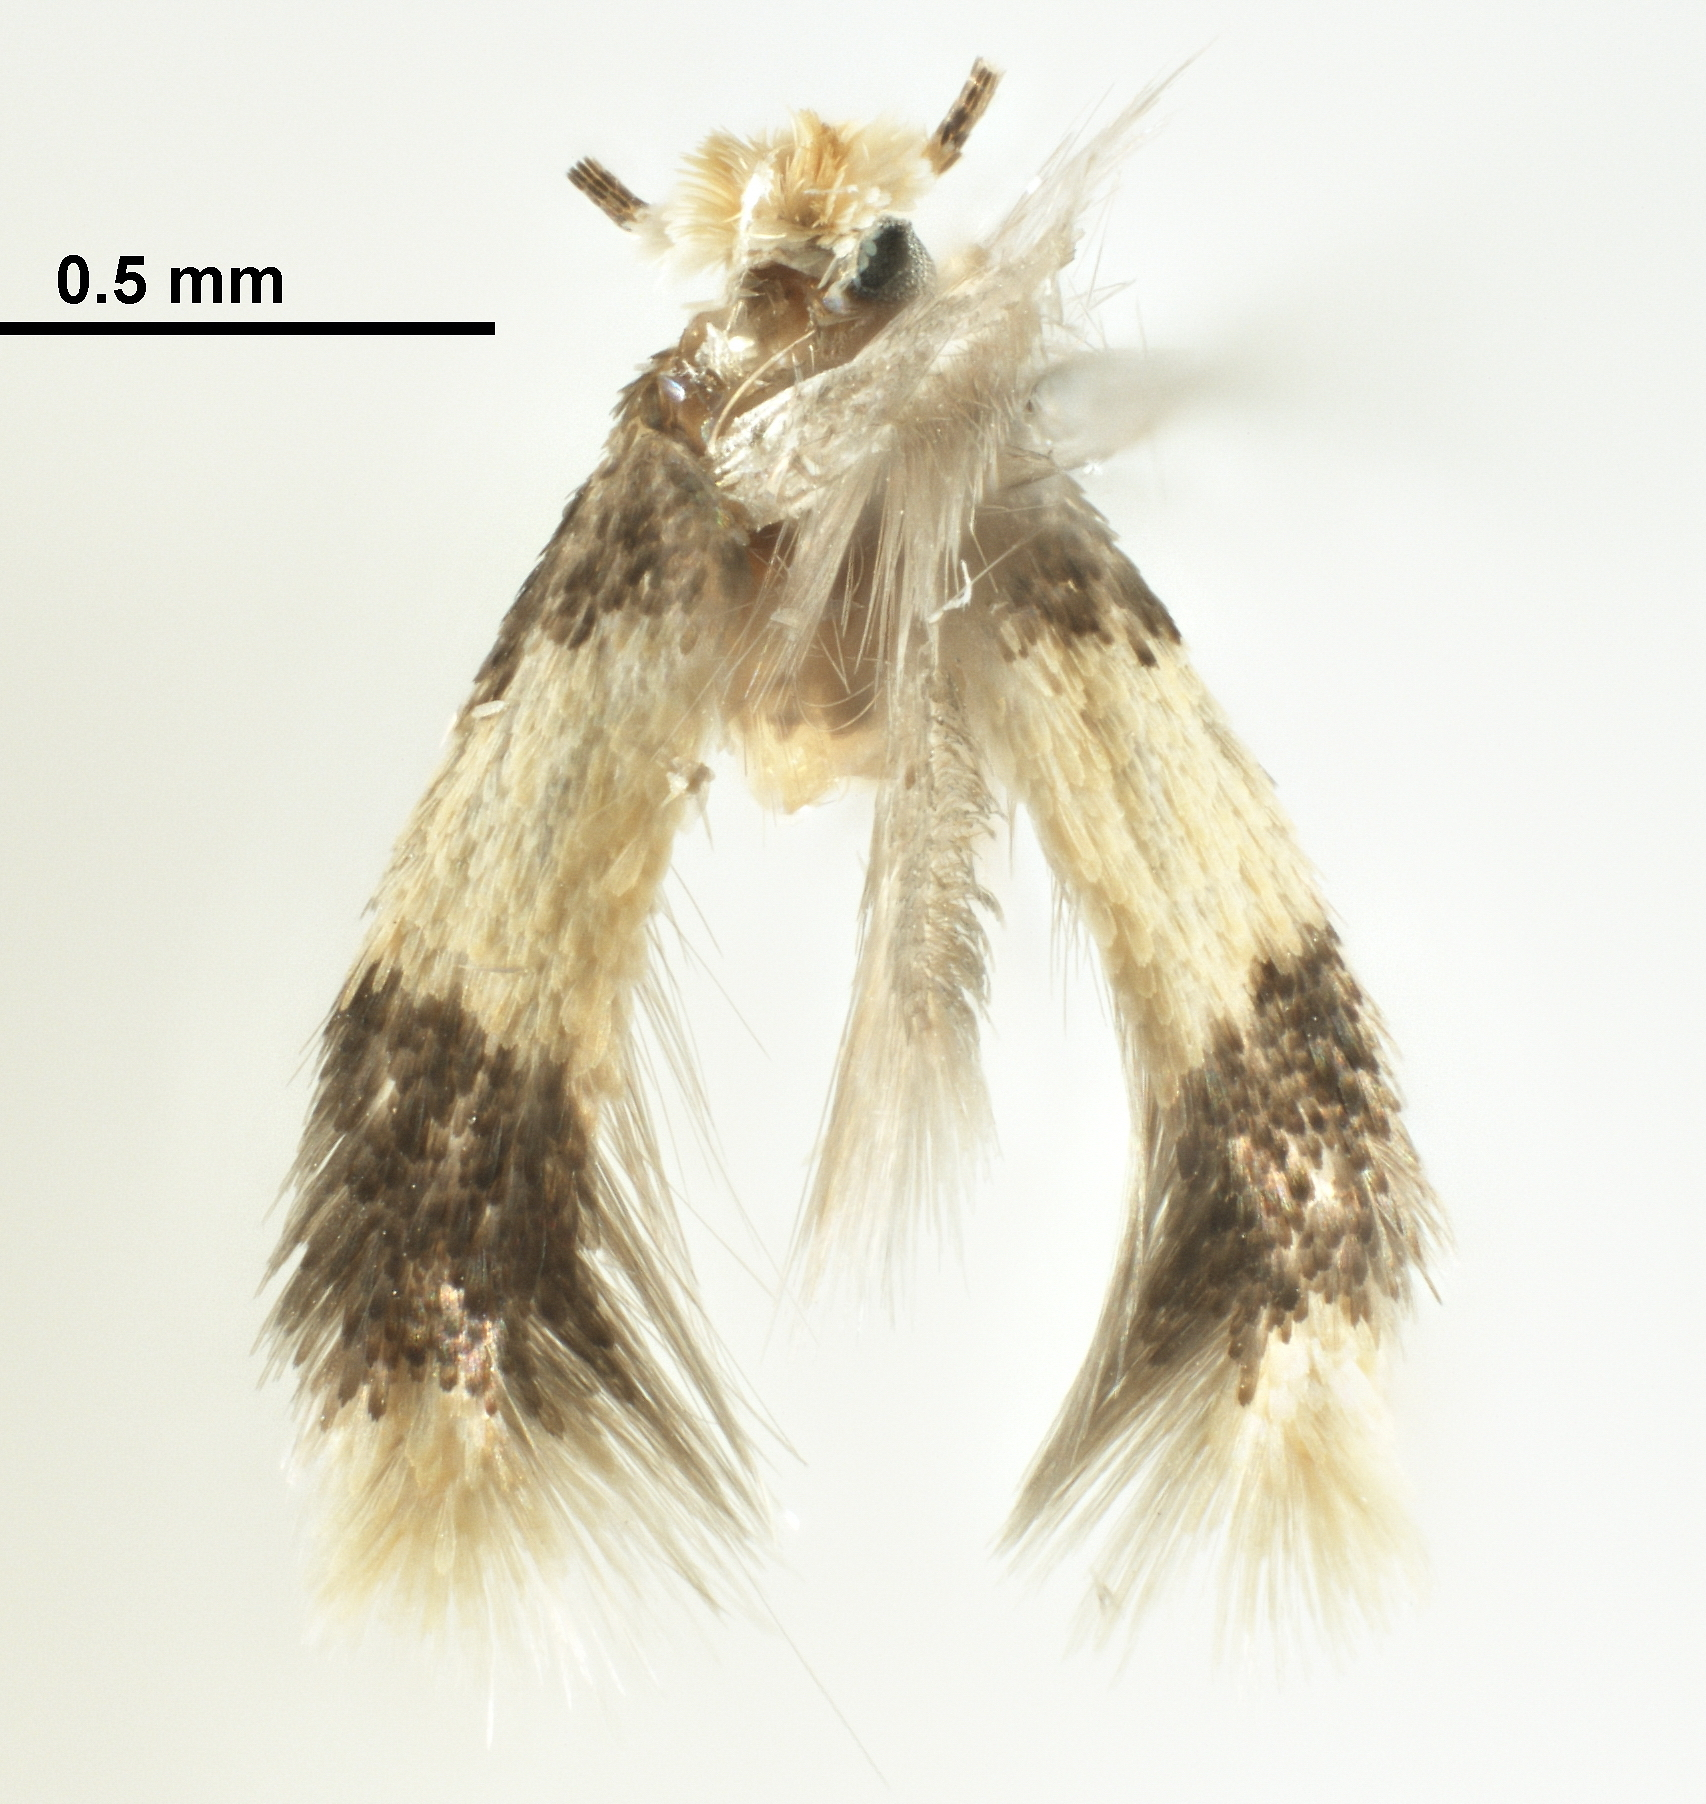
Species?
Stigmella plumosetaeella
